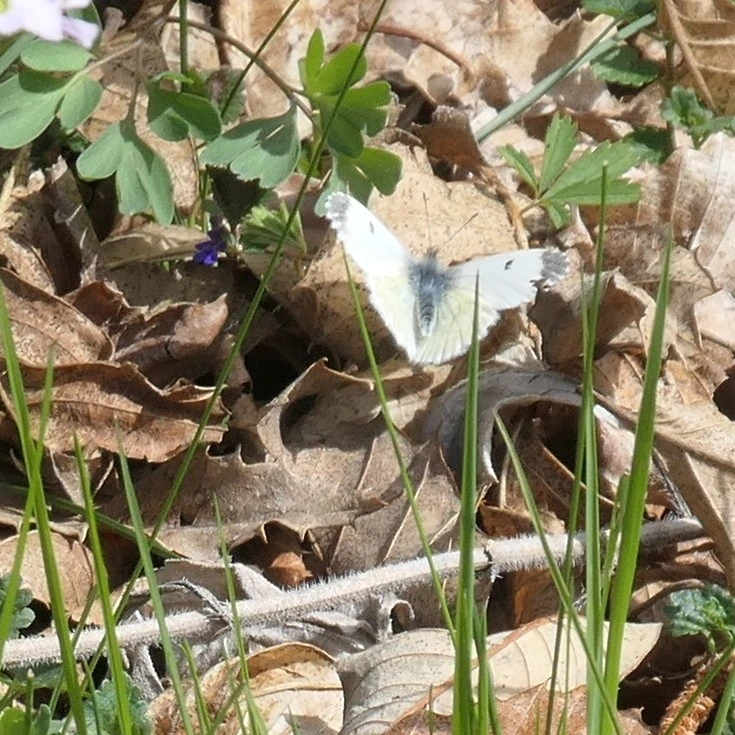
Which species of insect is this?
Anthocharis cardamines
